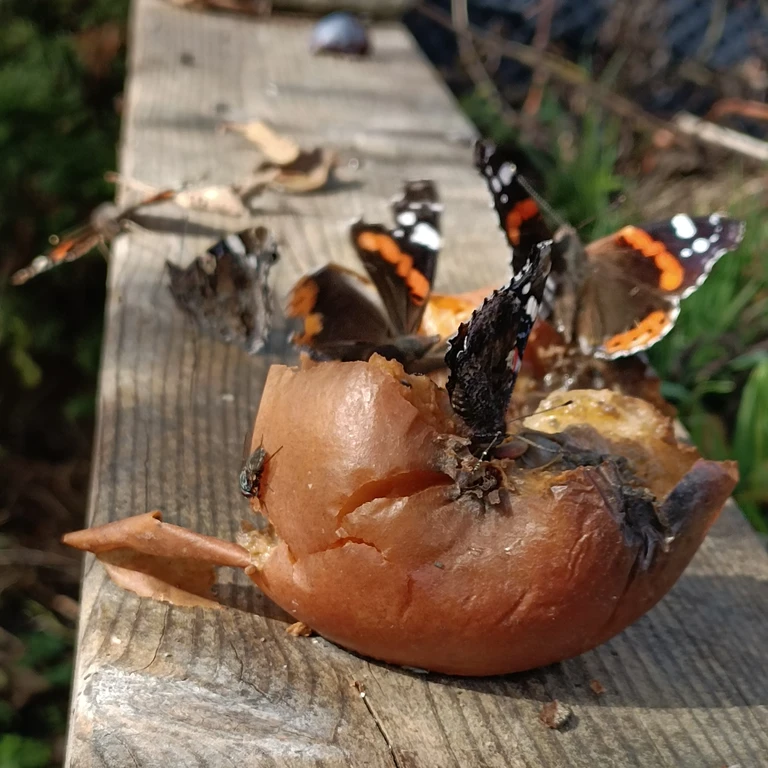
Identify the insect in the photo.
Vanessa atalanta
